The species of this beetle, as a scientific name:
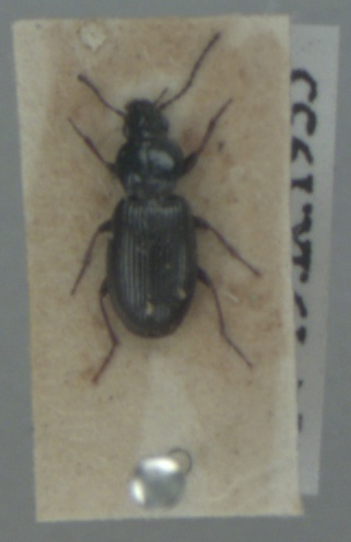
Pterostichus strenuus
